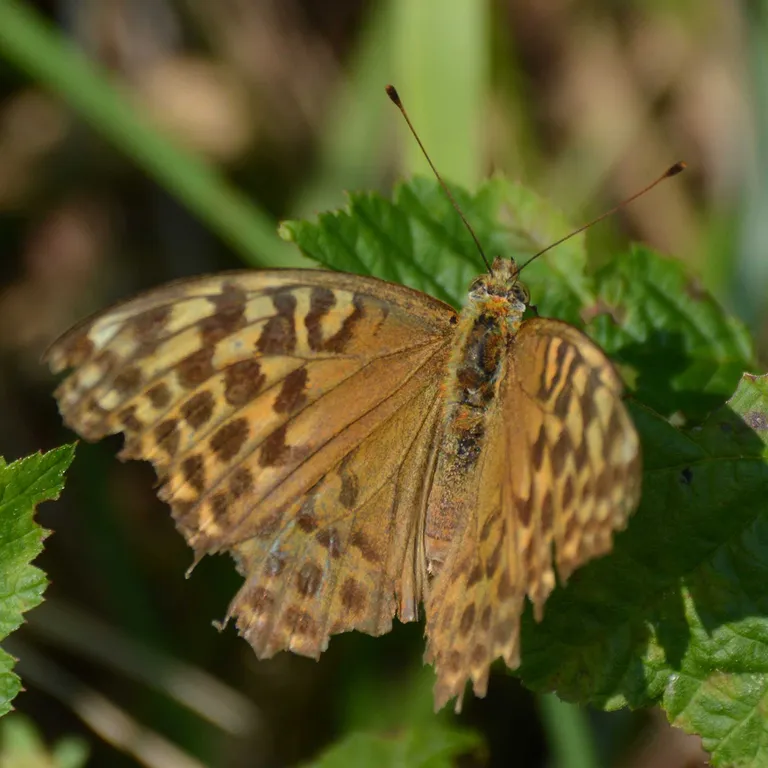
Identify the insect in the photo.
Argynnis paphia
